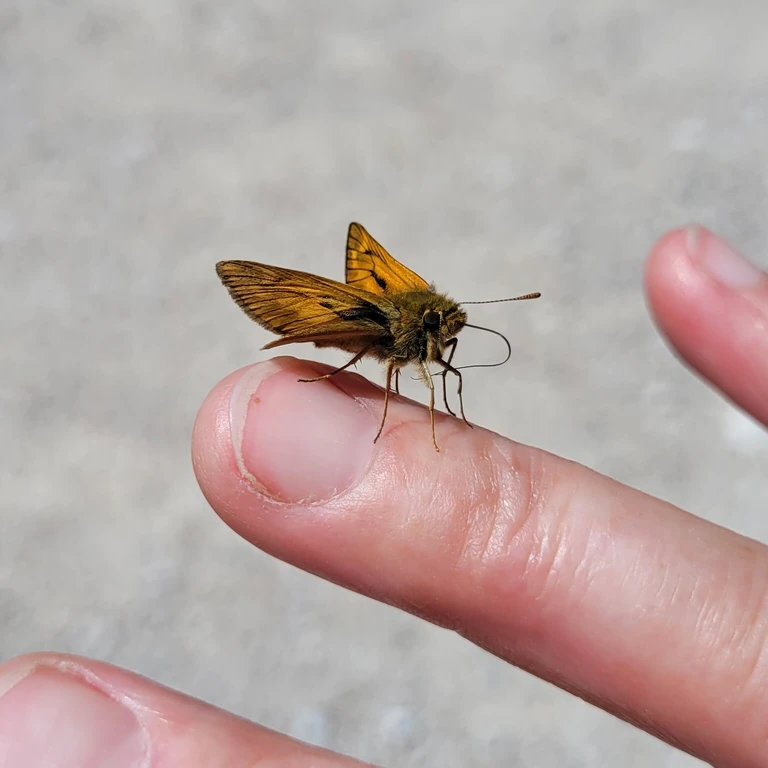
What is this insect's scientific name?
Ochlodes sylvanus (also Ochlodes venata)
